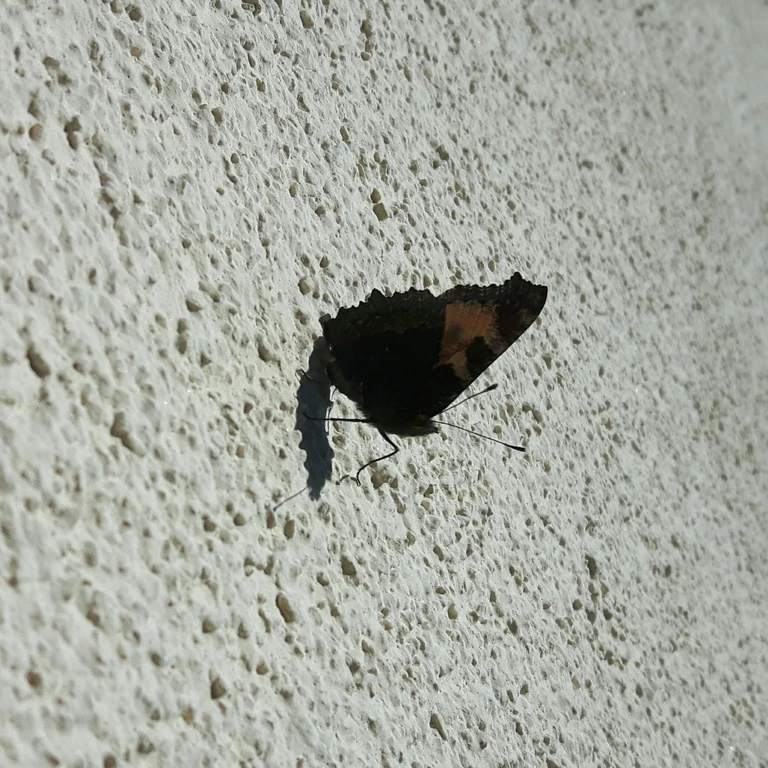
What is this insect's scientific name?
Aglais urticae
